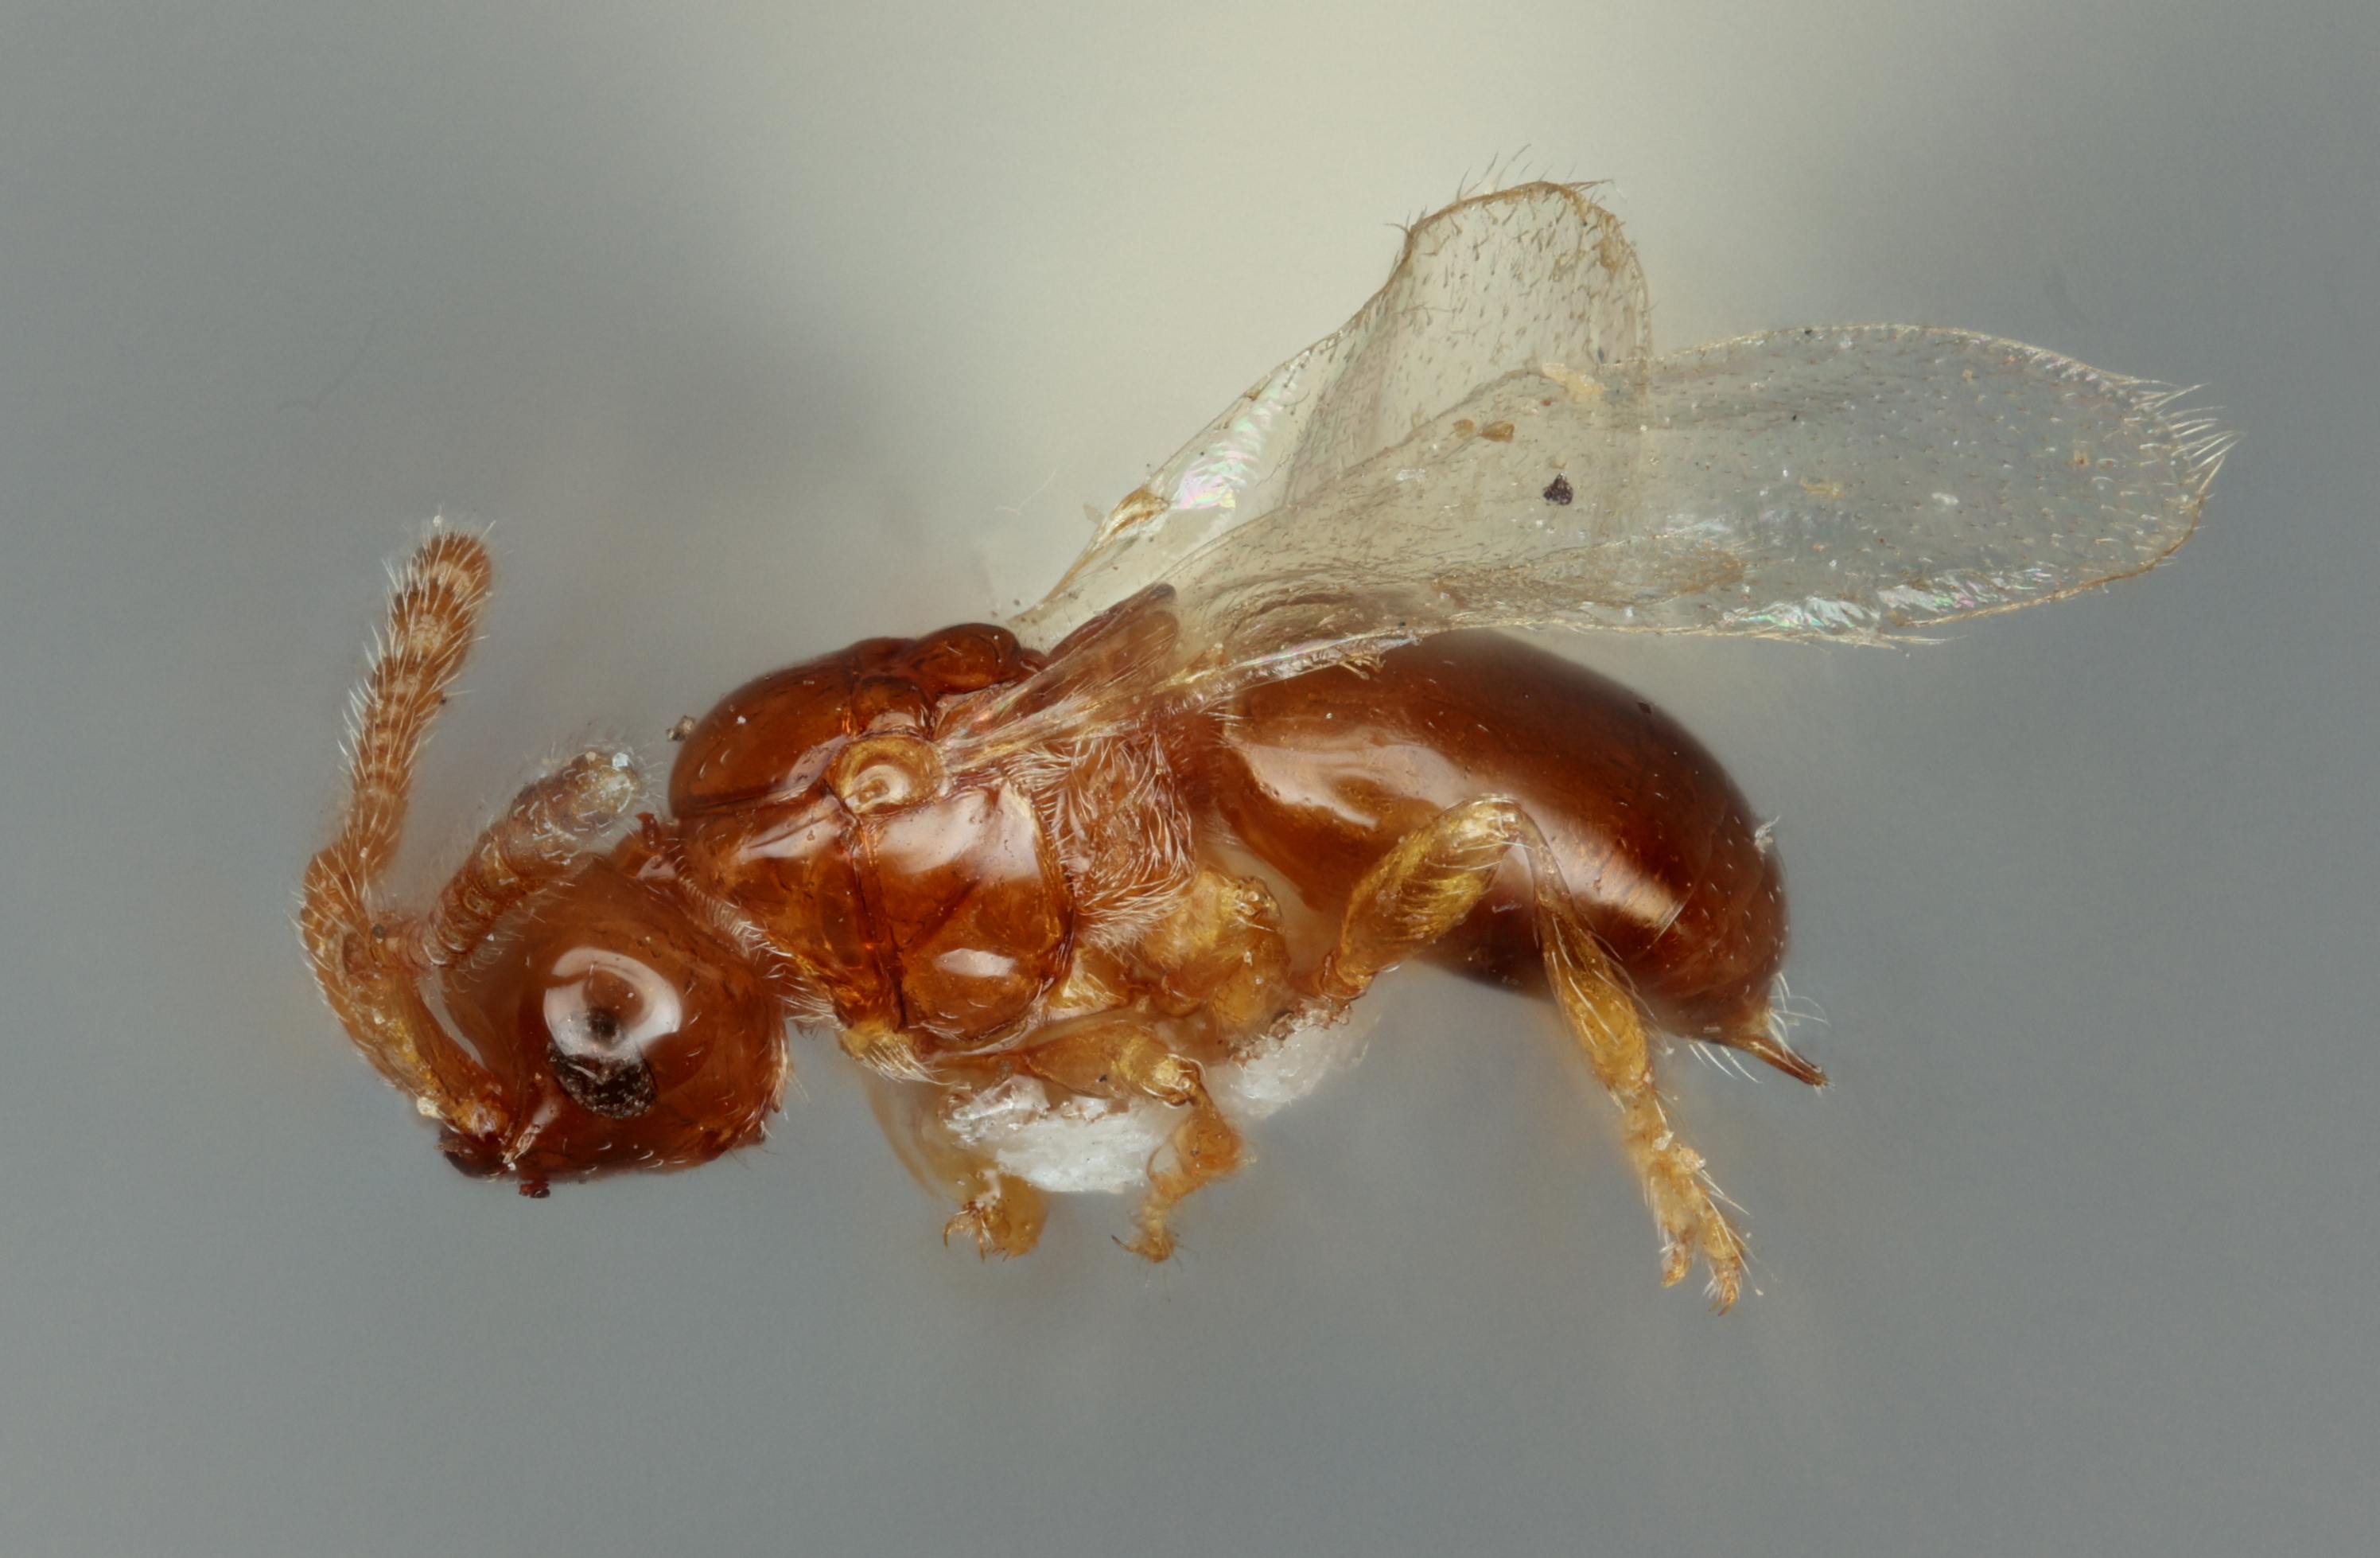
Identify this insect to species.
Trichopria marylandica
